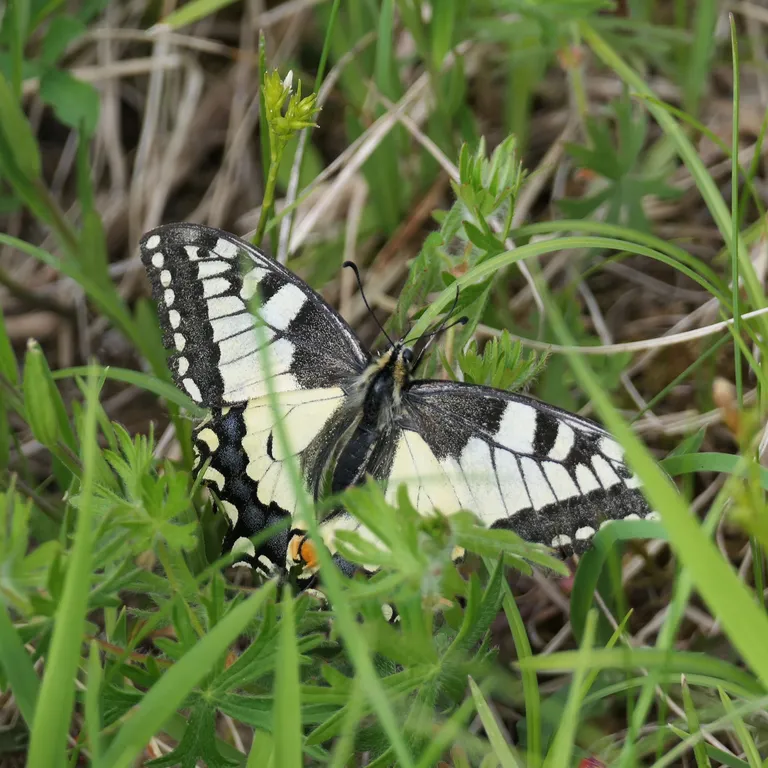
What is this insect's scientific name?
Papilio machaon
